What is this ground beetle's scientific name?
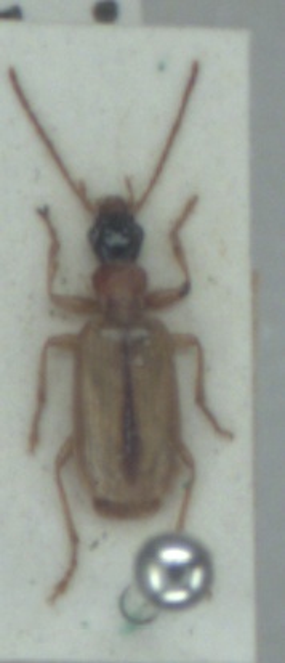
Demetrias atricapillus
